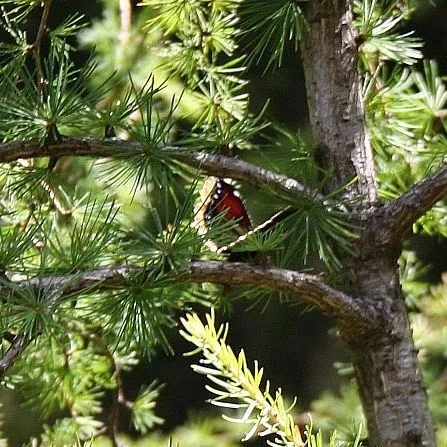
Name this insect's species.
Nymphalis antiopa
